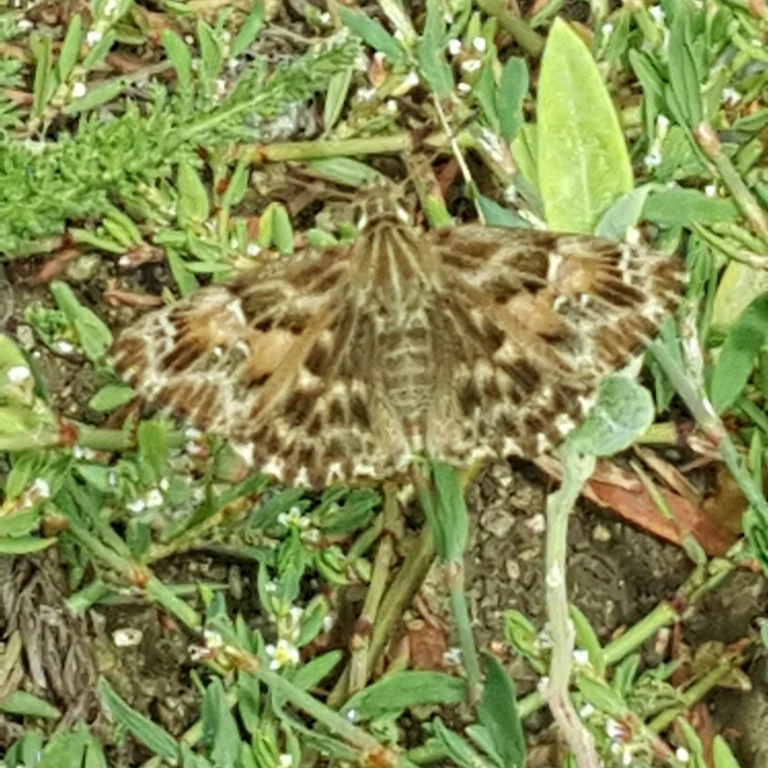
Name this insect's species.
Carcharodus alceae
